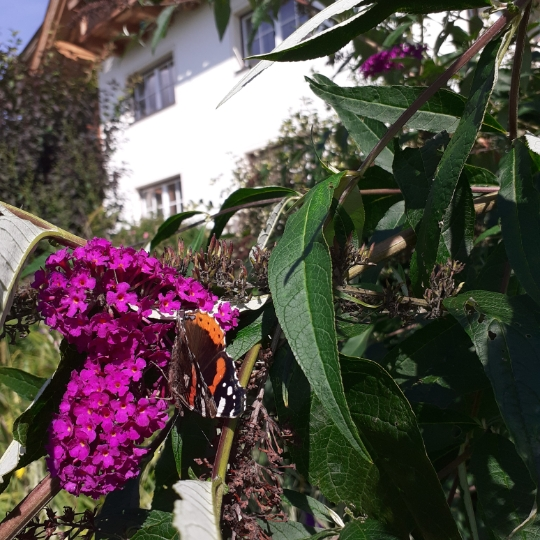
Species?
Vanessa atalanta
